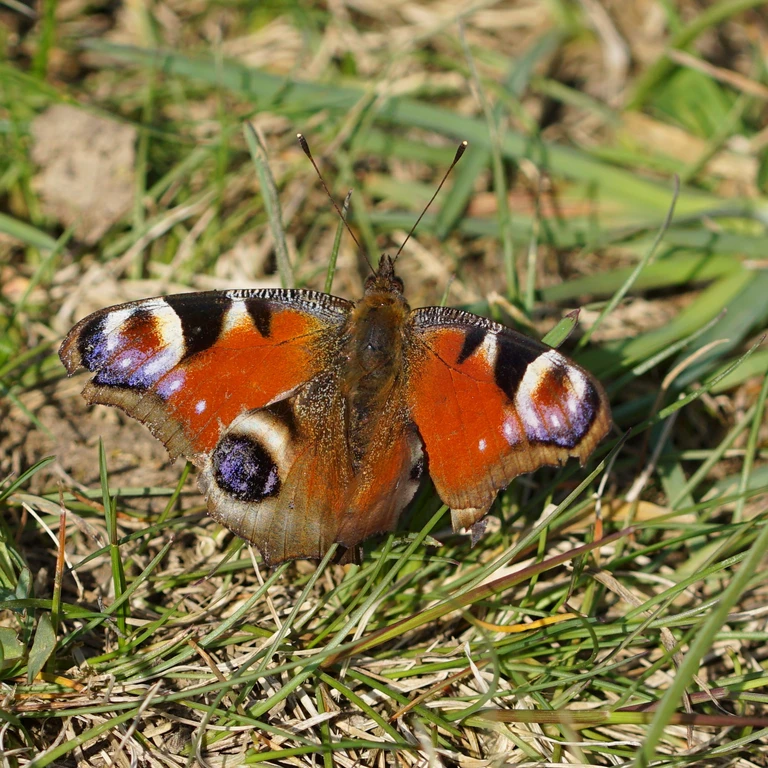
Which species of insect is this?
Aglais io
